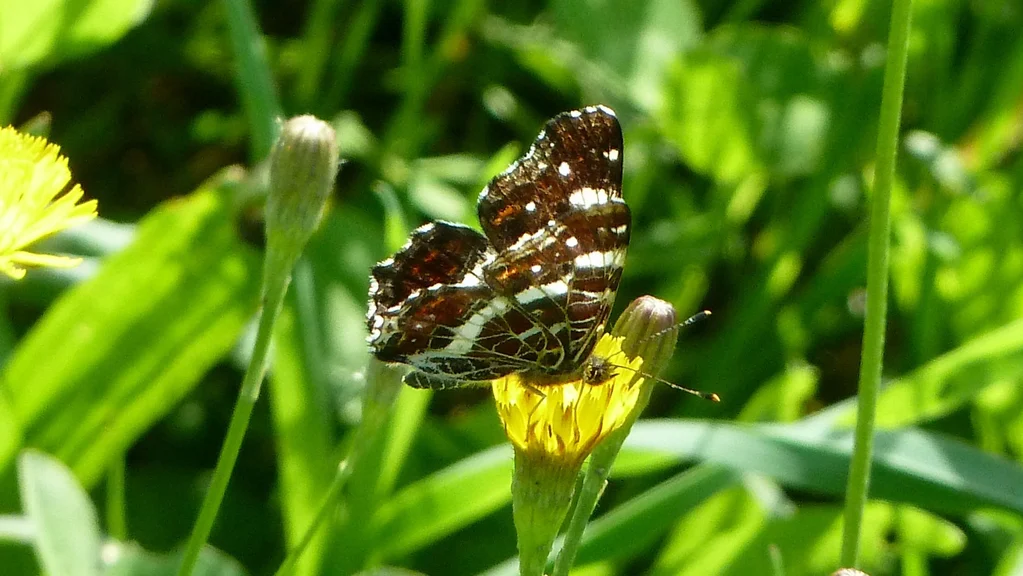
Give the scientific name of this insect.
Araschnia levana
